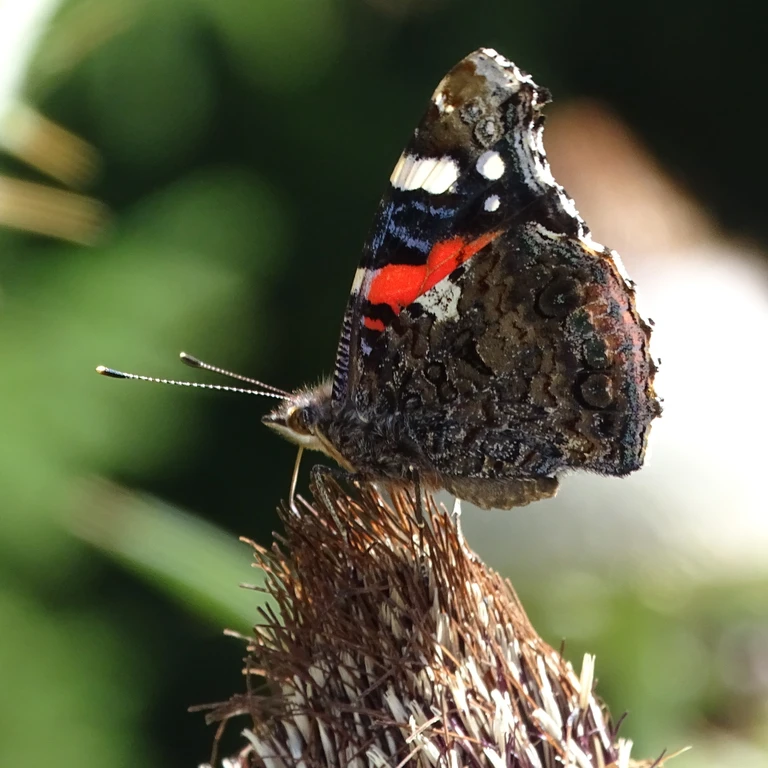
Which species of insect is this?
Vanessa atalanta
